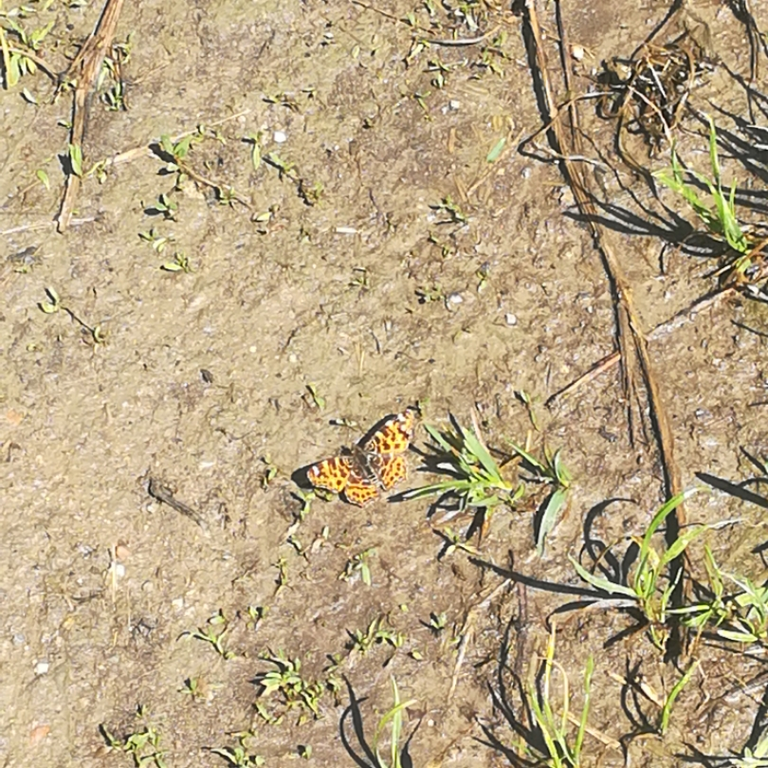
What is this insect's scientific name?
Araschnia levana
